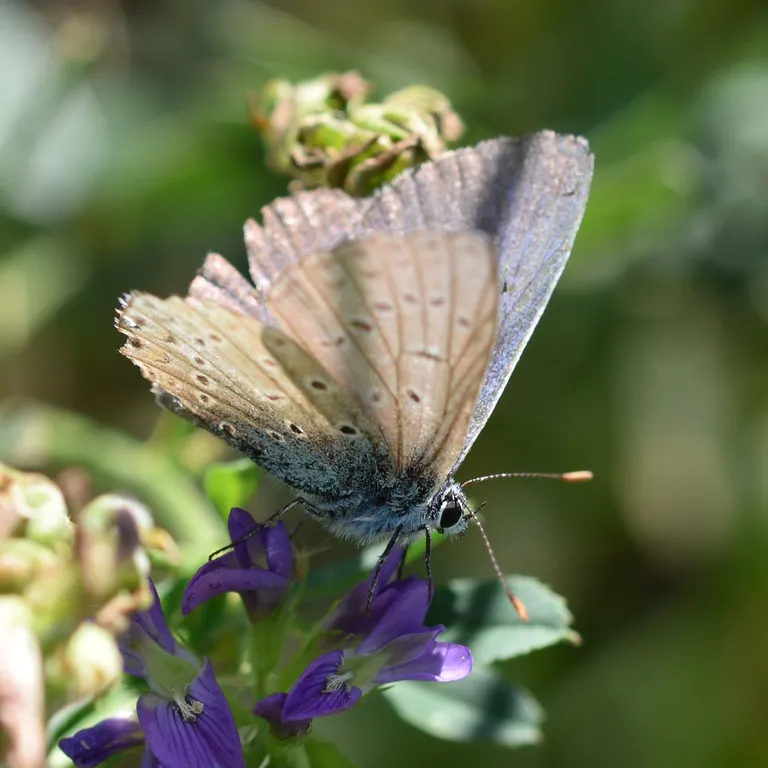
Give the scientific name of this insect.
Polyommatus icarus
